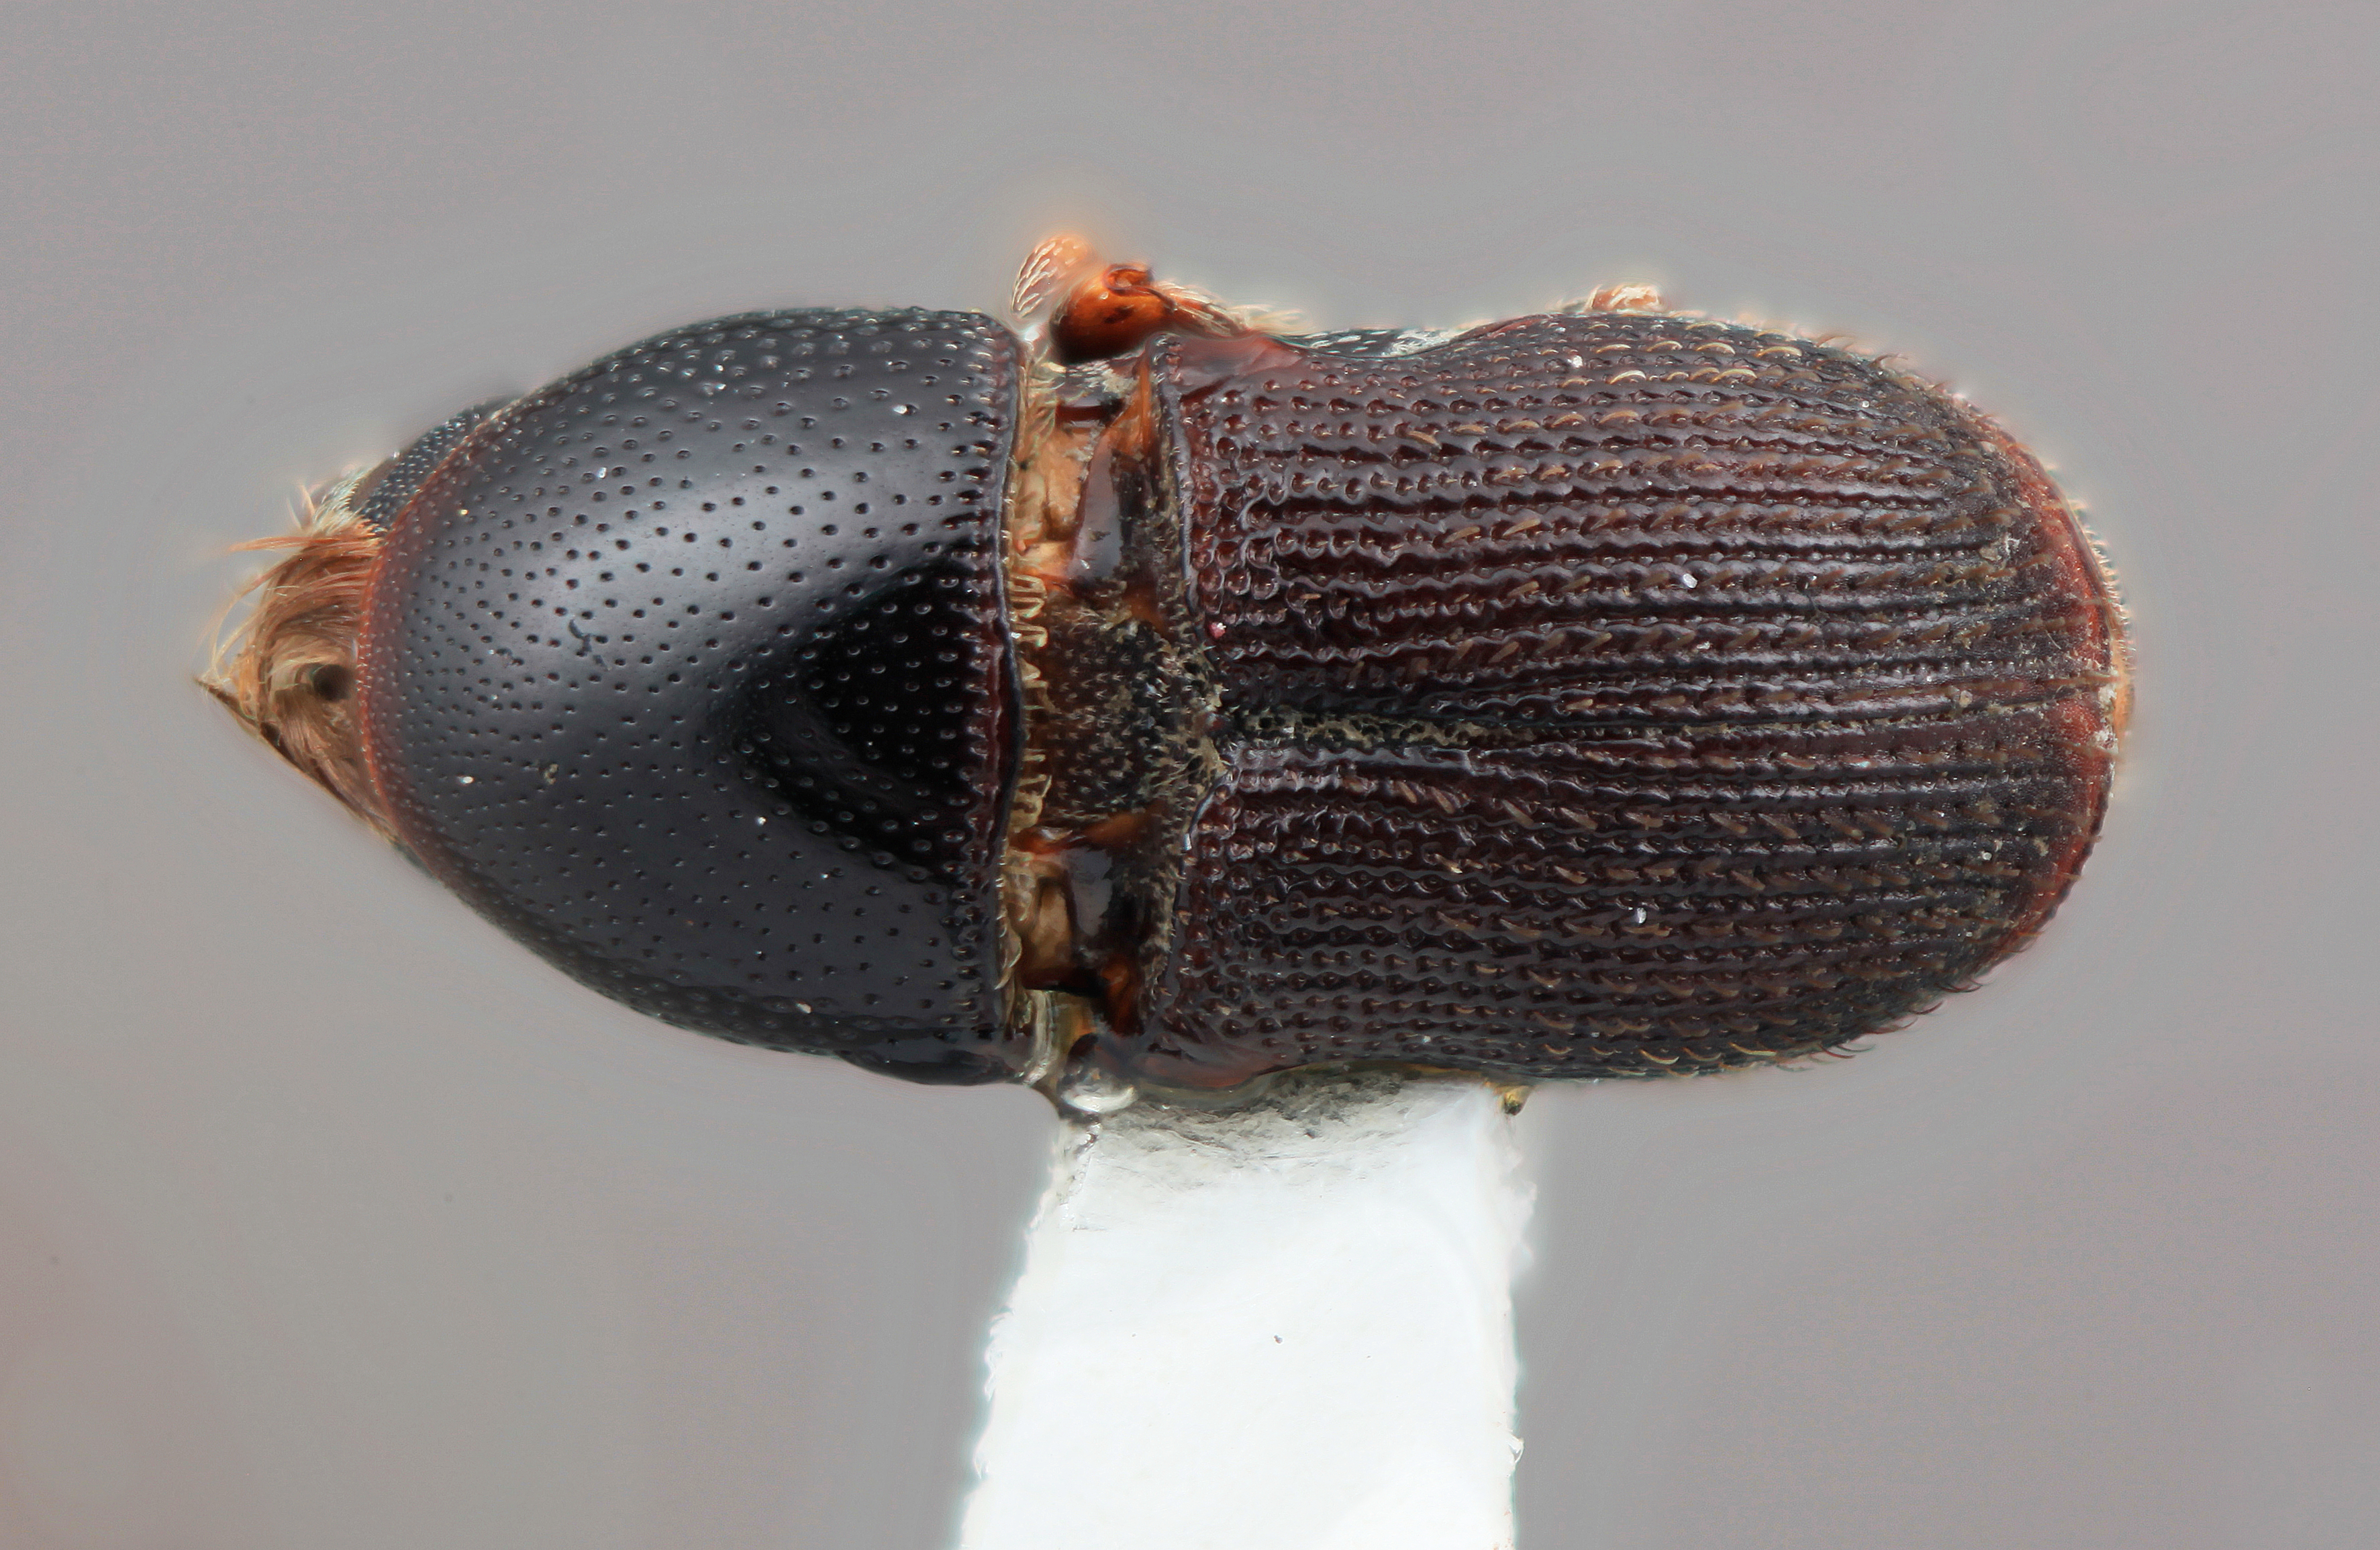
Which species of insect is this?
Scolytopsis orinocanus
